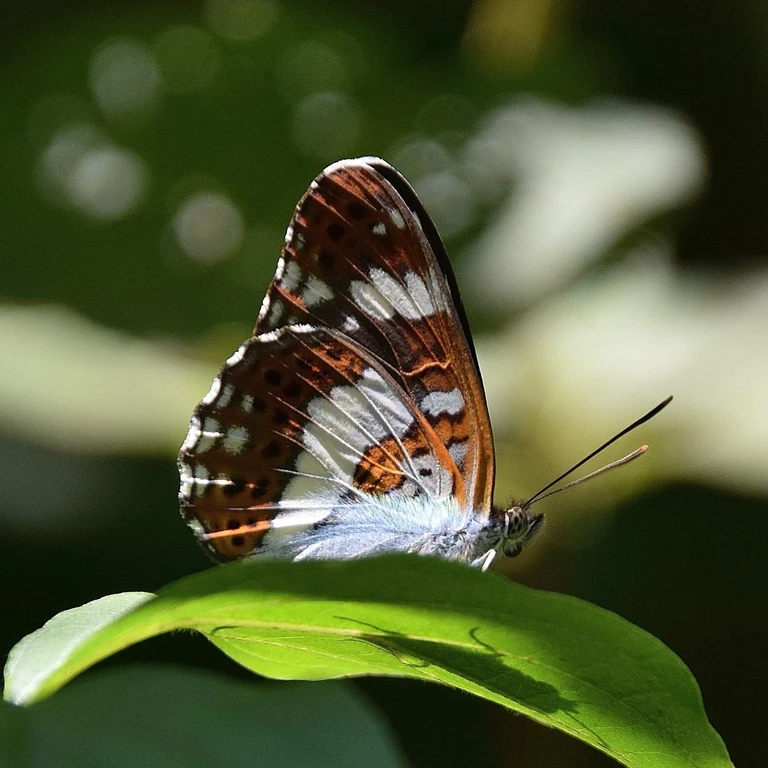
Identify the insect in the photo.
Limenitis camilla (also Ladoga camilla)
